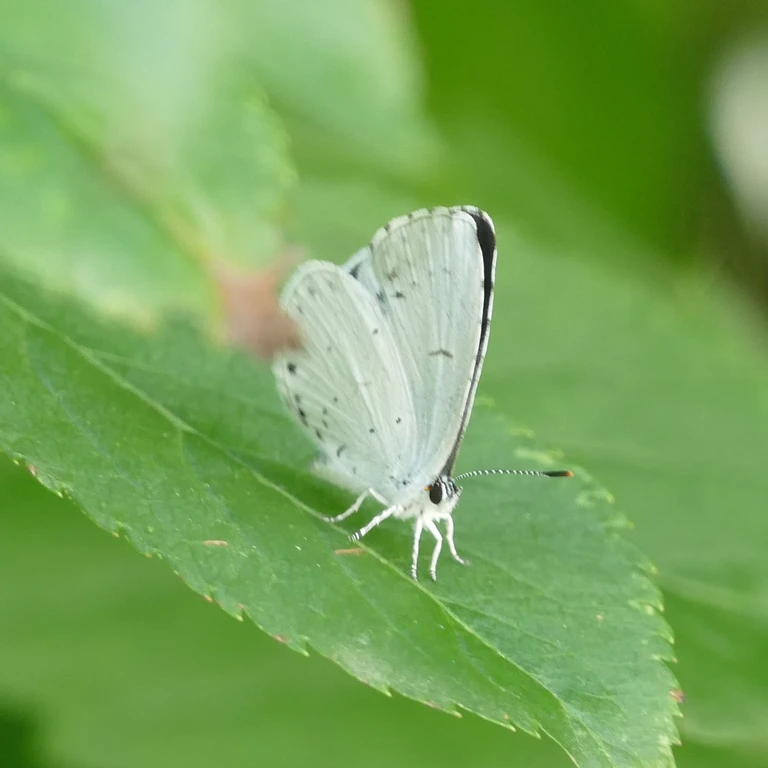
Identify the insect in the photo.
Celastrina argiolus
